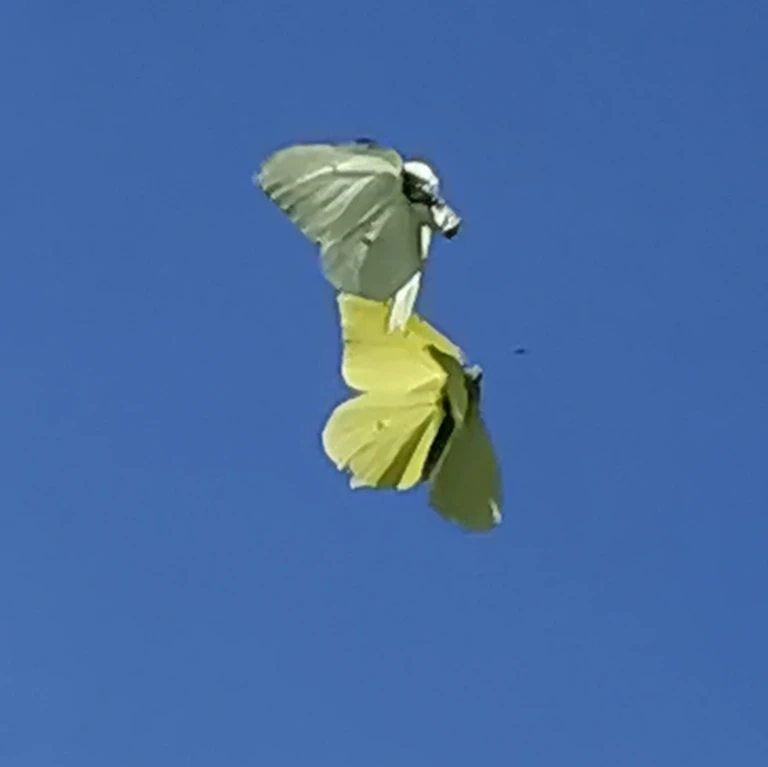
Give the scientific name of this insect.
Gonepteryx rhamni
